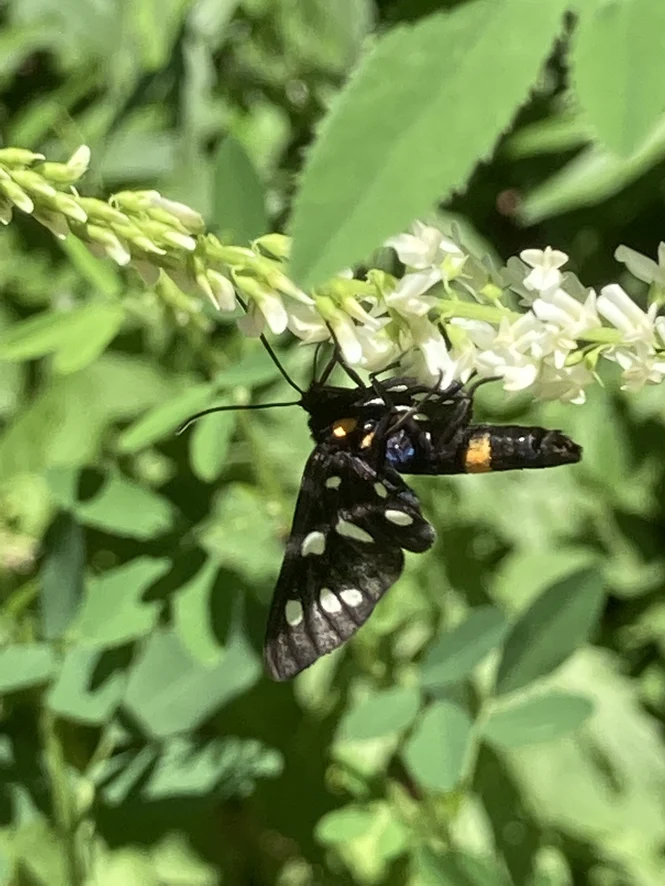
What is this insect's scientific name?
Amata phegea
